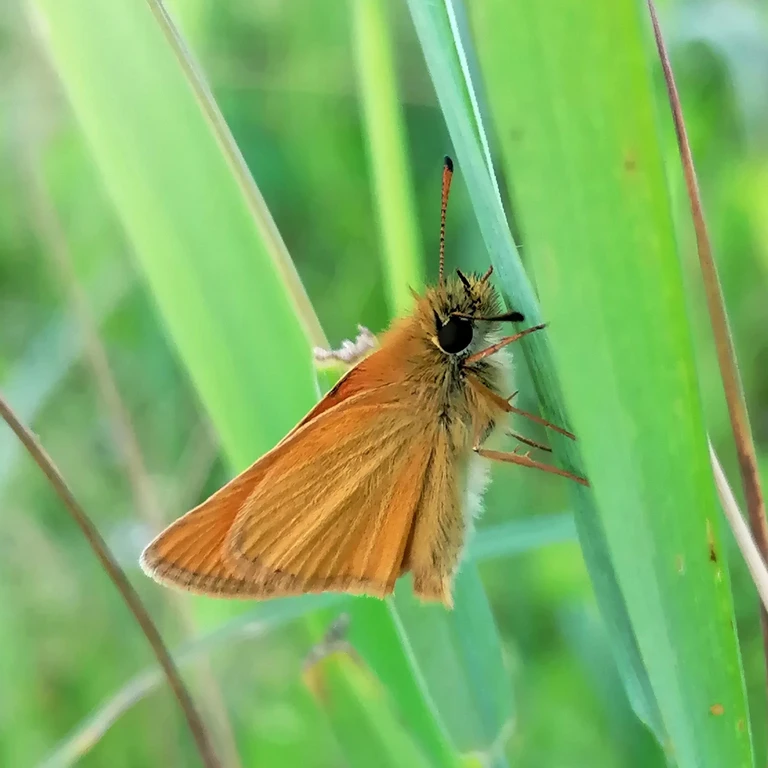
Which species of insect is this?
Thymelicus lineola
